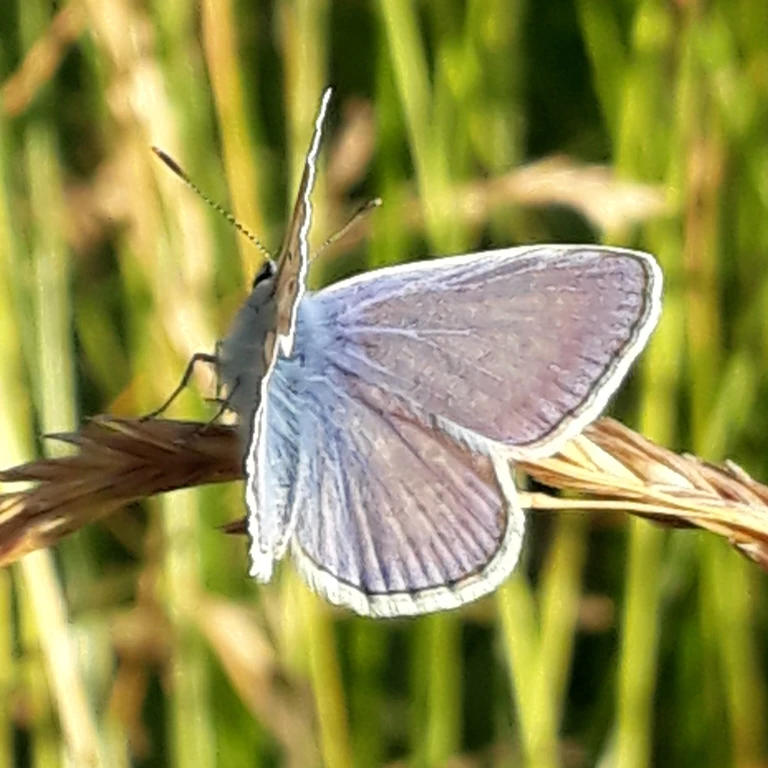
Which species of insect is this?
Polyommatus icarus
